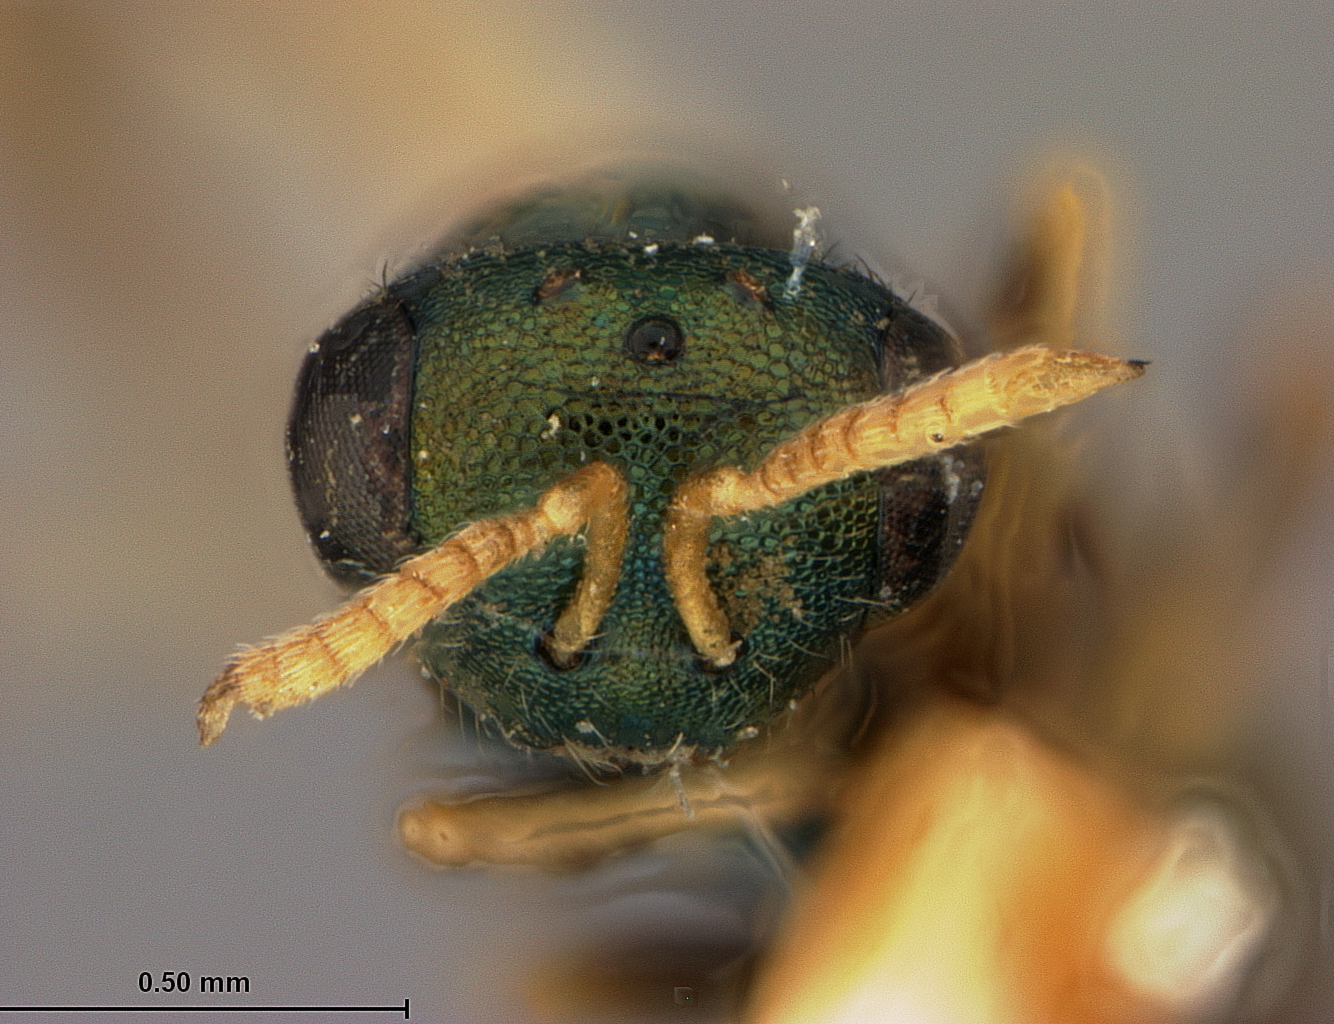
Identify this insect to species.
Homoporus japonicus
